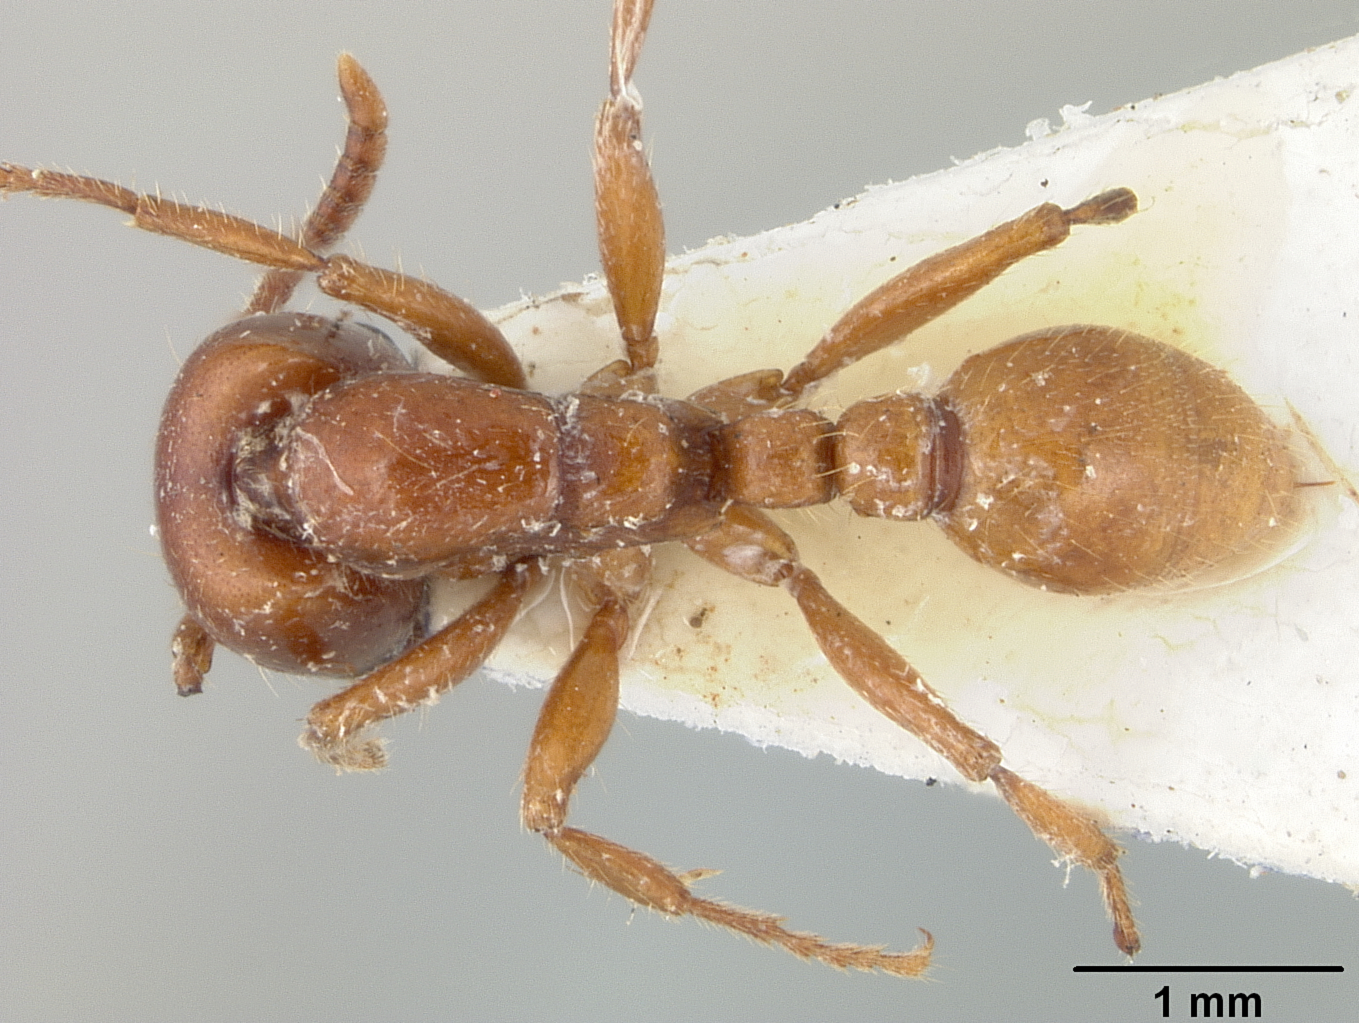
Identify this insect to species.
Neivamyrmex fallax
